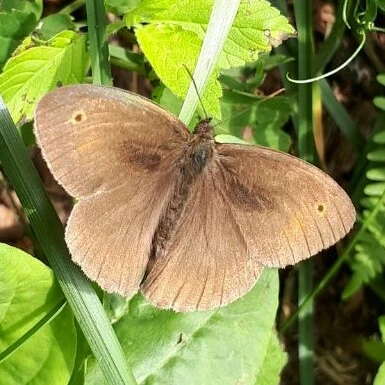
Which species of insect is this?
Maniola jurtina
